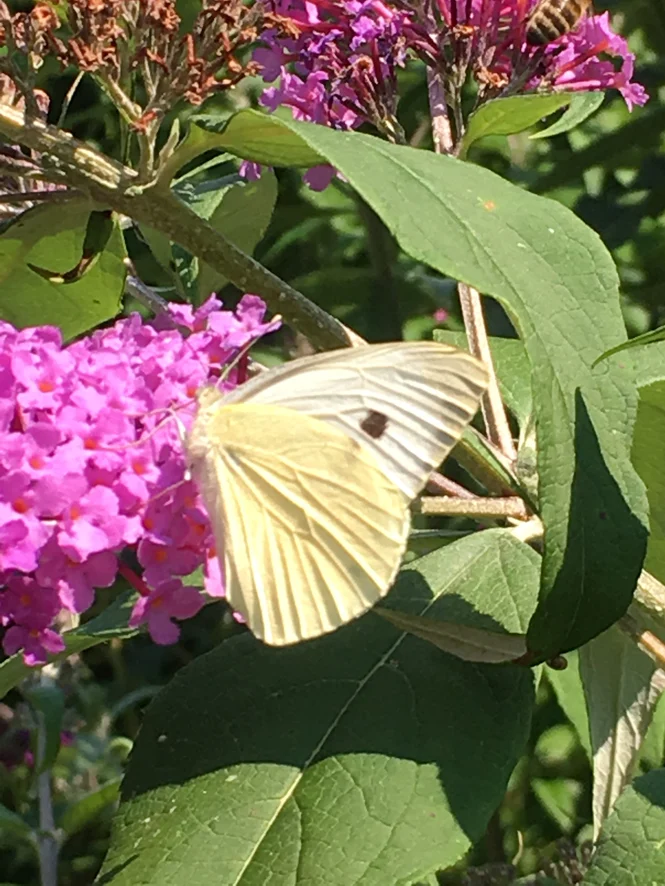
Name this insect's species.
Pieris brassicae
